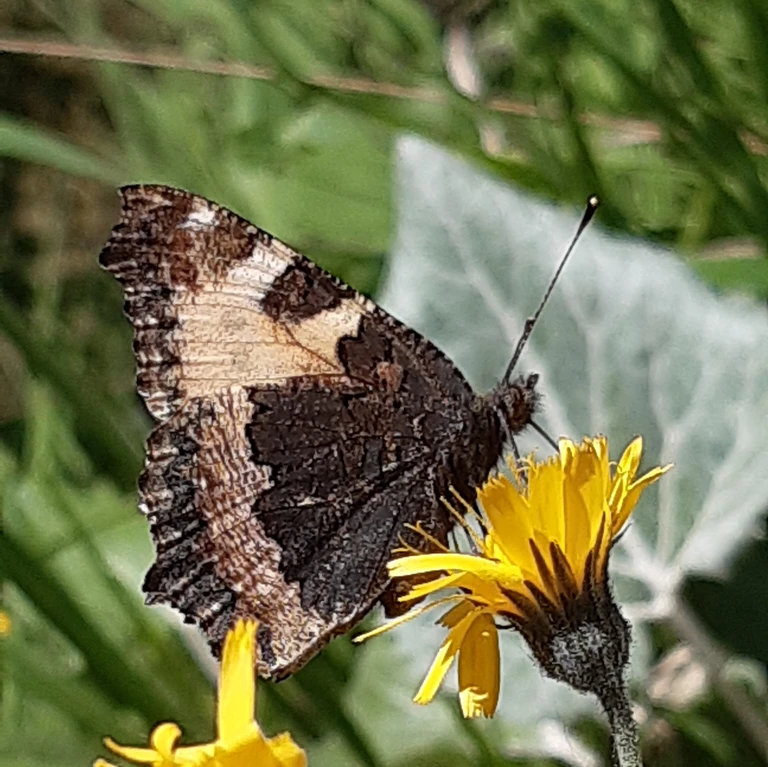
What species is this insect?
Aglais urticae
